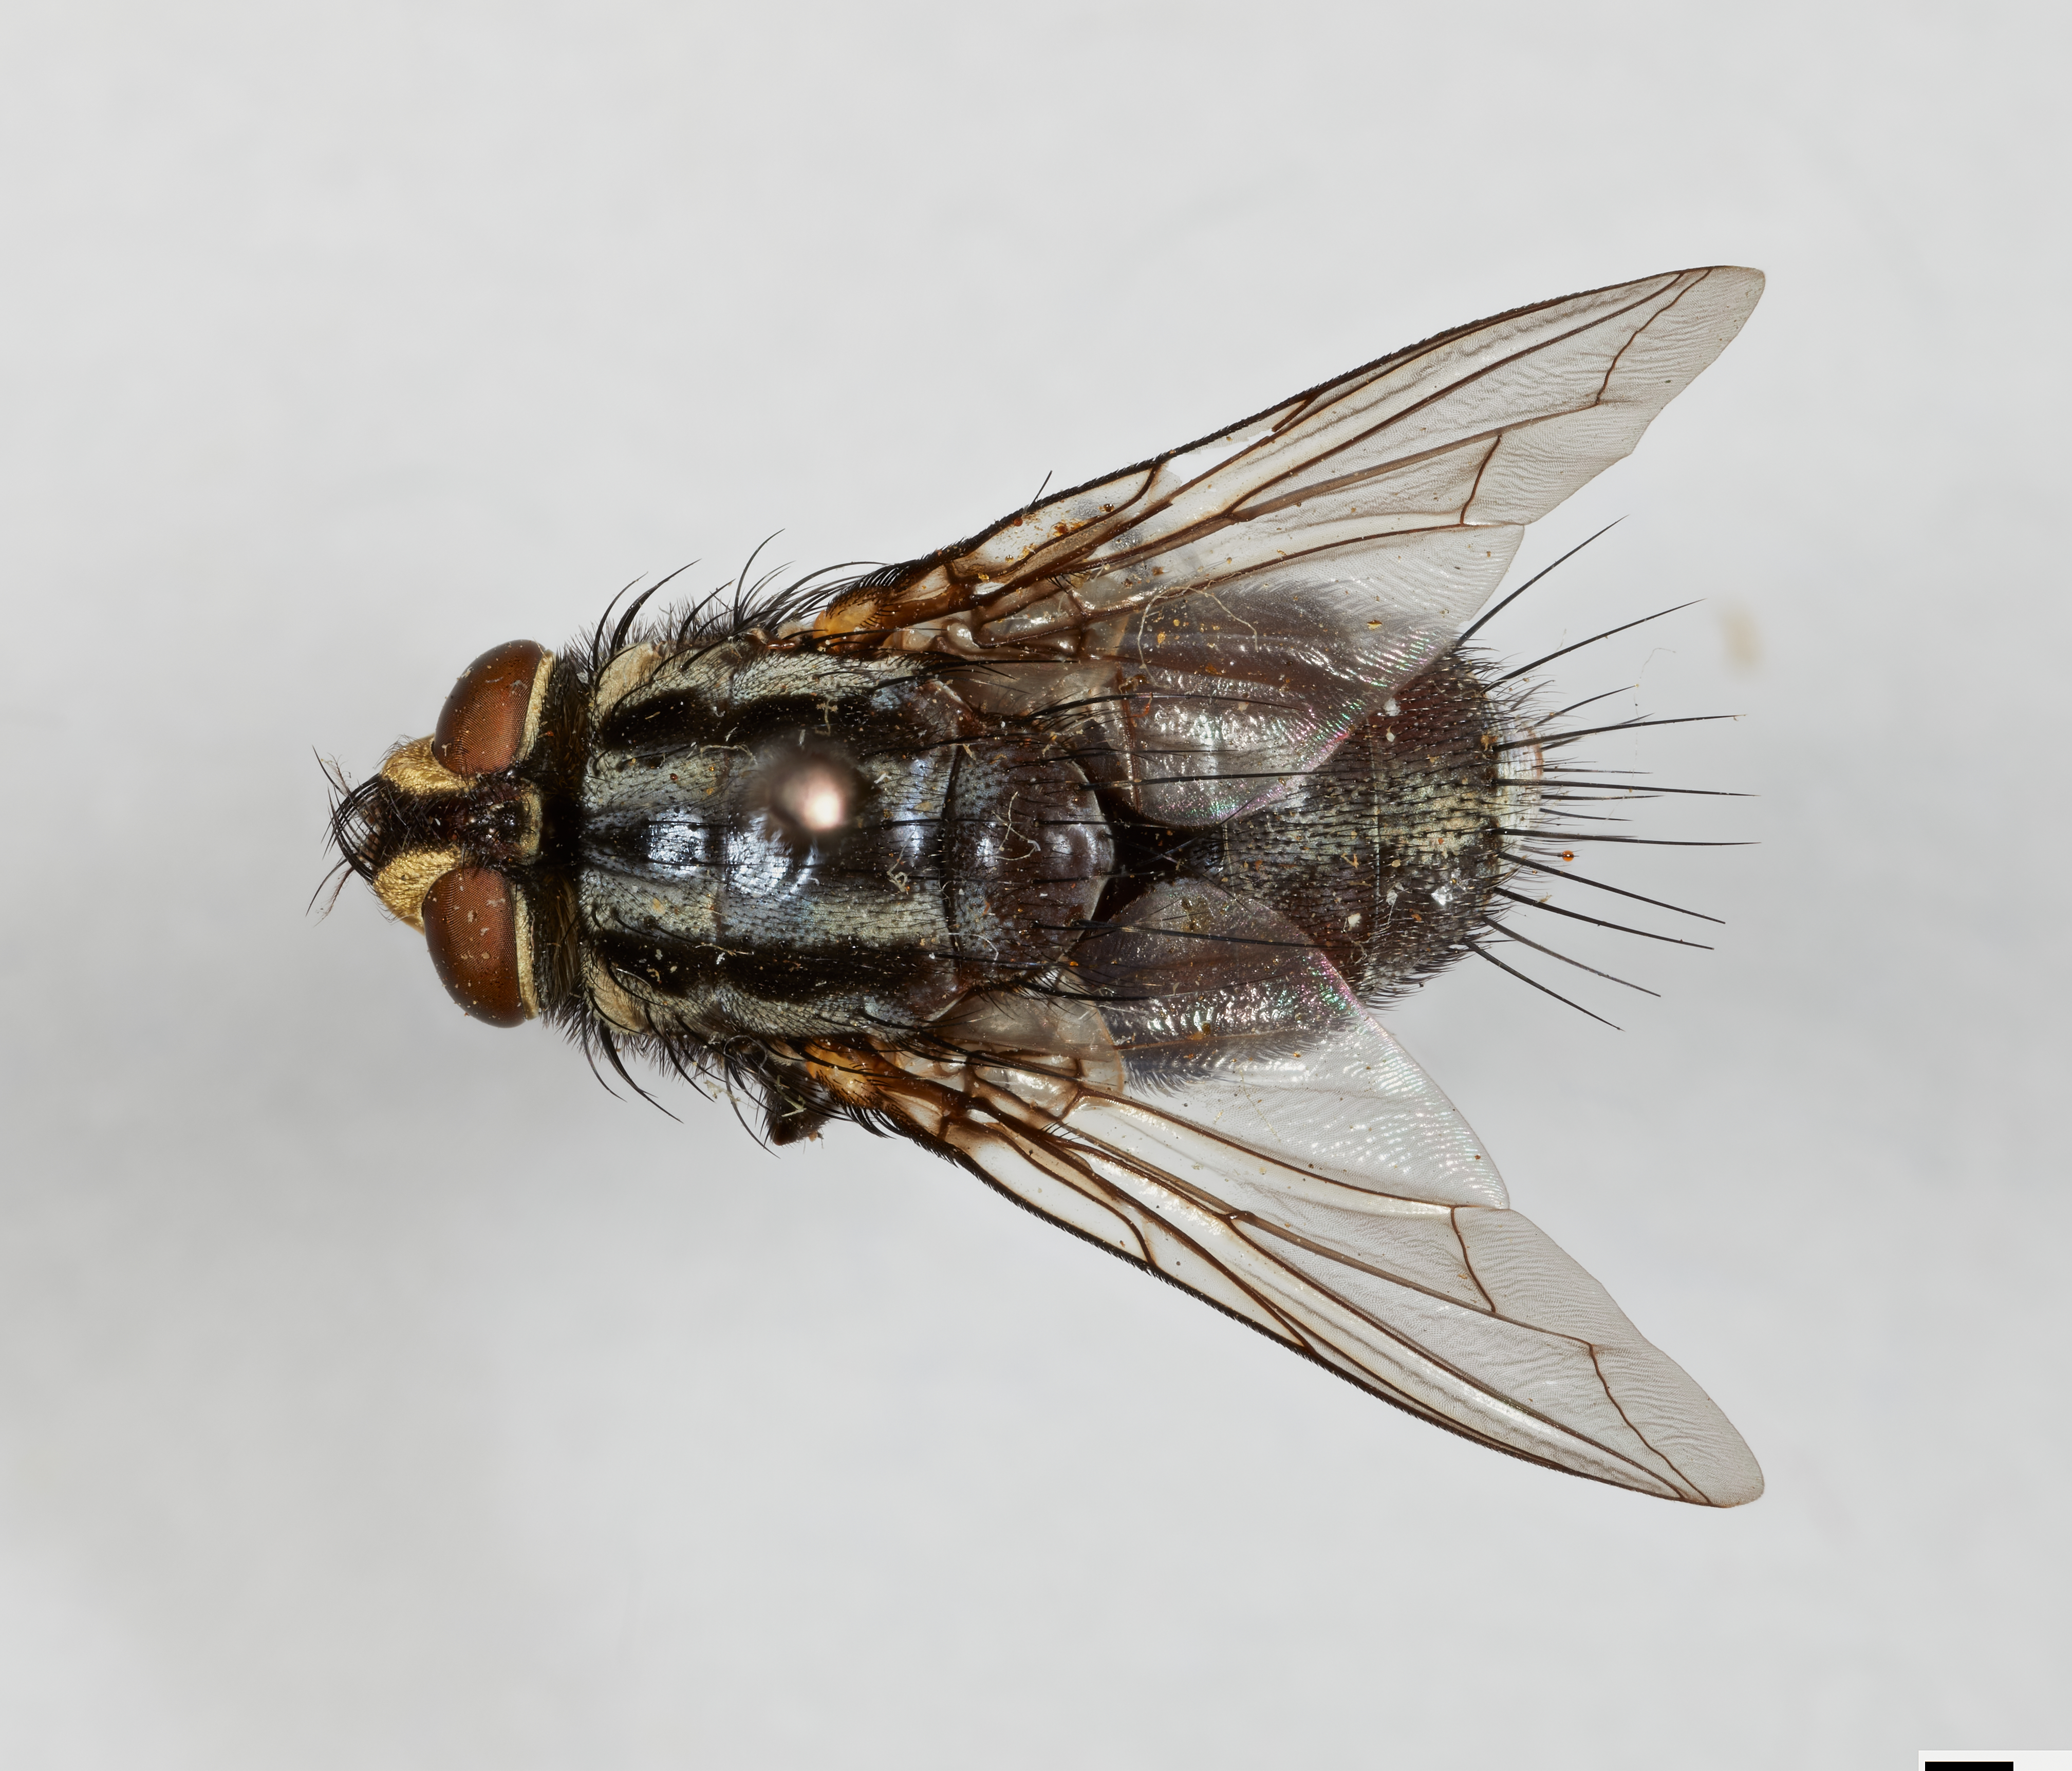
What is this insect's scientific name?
Schistostephana aurifrons
